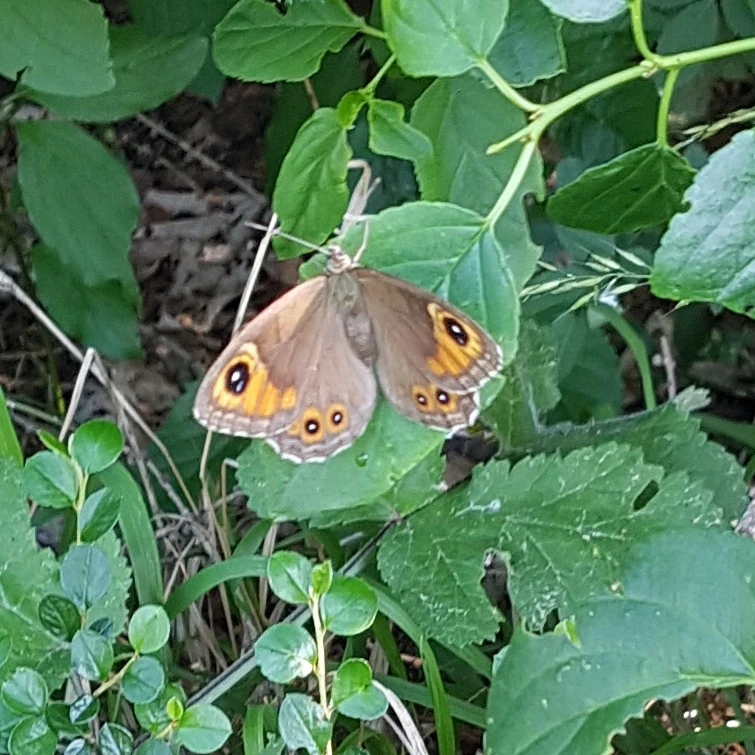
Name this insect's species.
Lasiommata maera (also Pararge maera)
